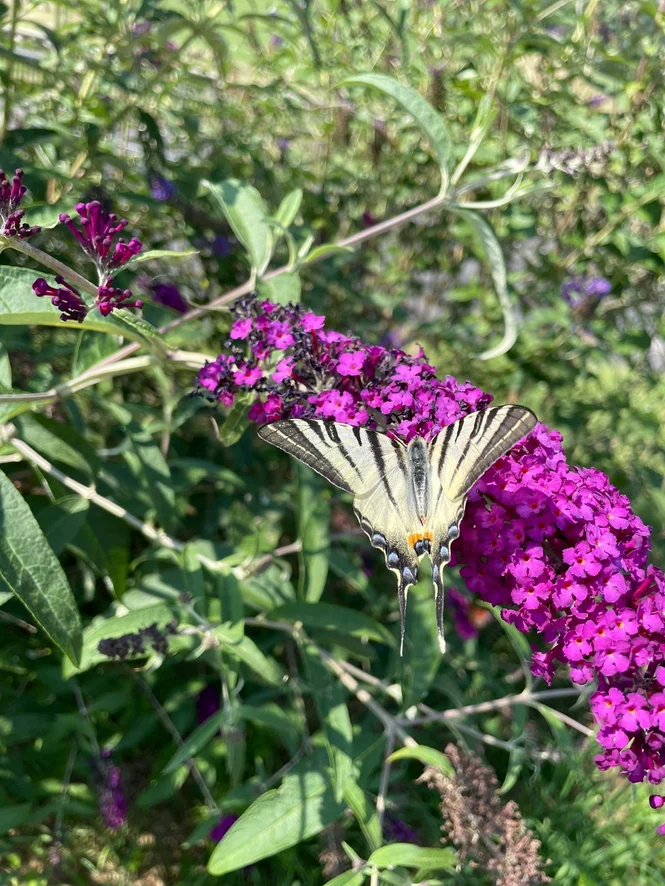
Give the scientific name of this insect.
Iphiclides podalirius
